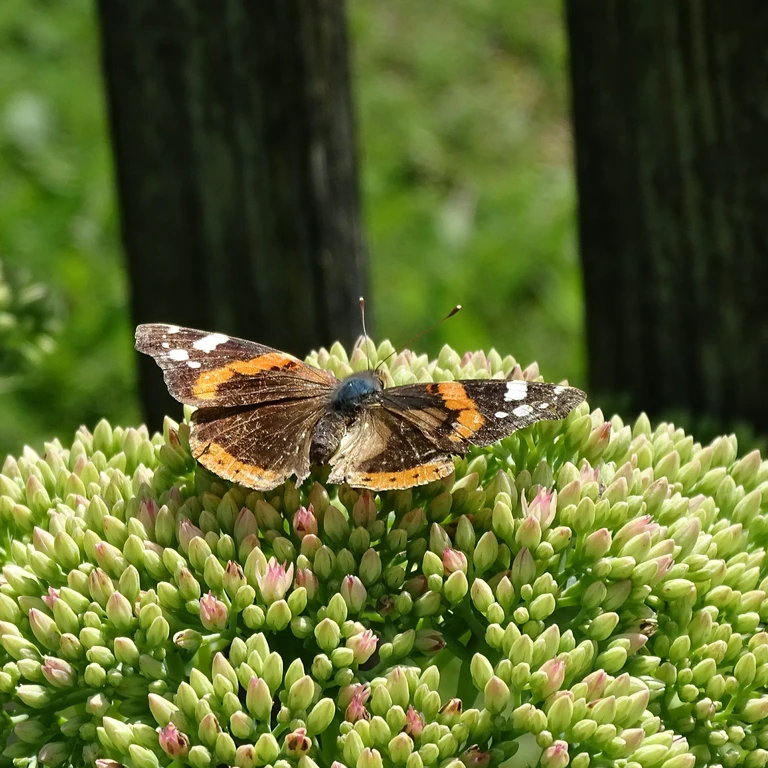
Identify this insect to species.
Vanessa atalanta
